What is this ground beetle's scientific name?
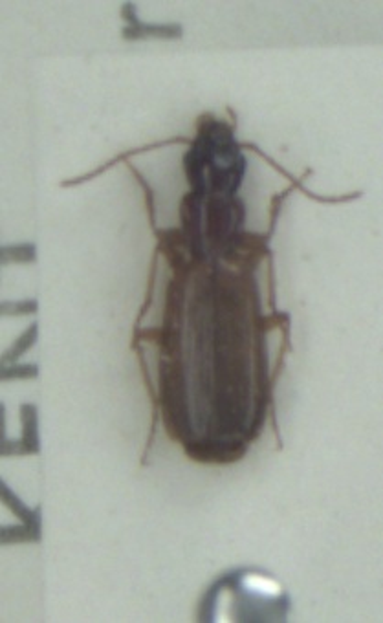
Paradromius linearis
